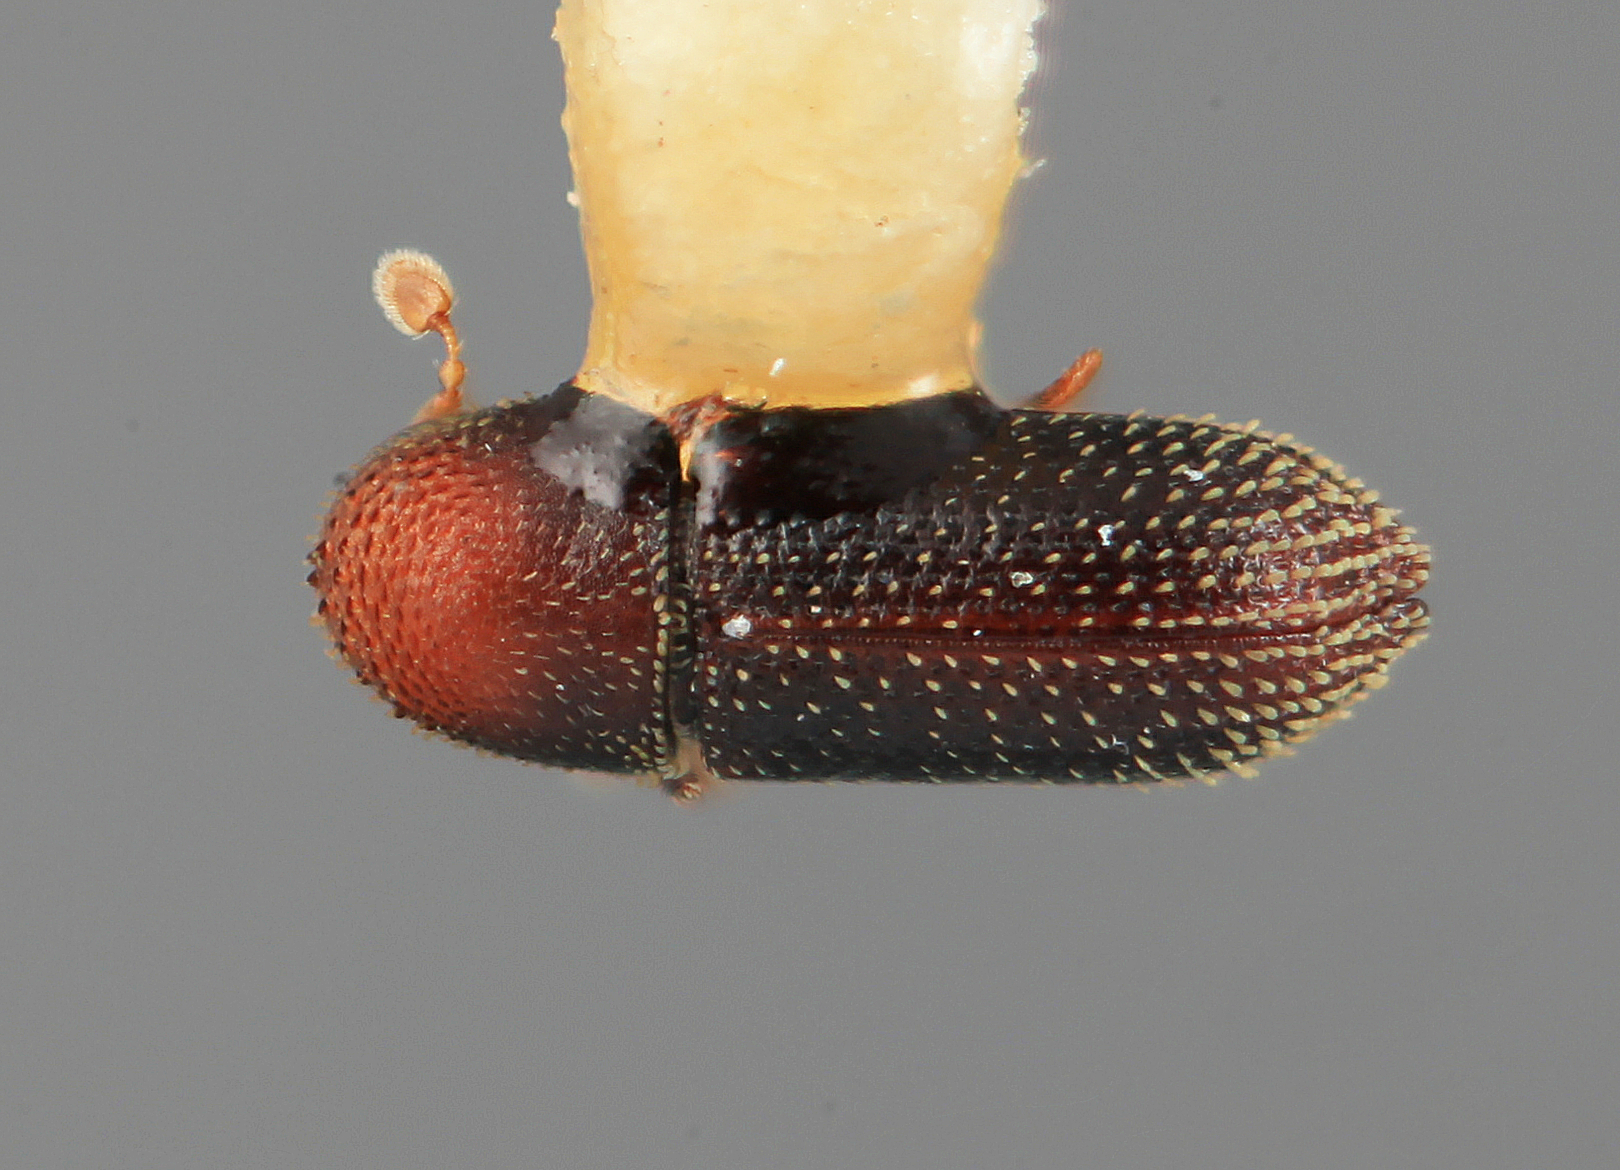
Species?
Micracisella serjaniae
